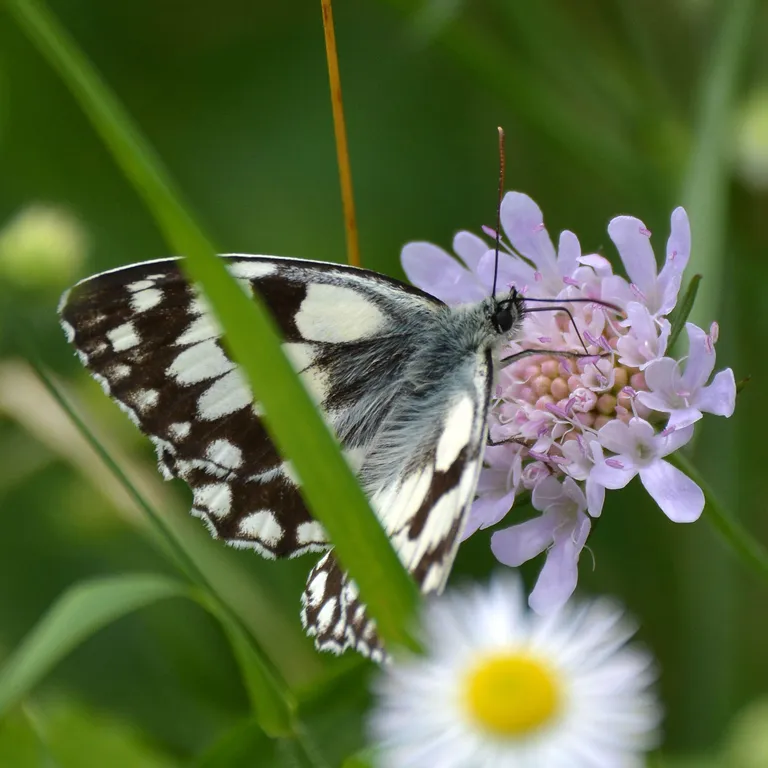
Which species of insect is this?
Melanargia galathea
